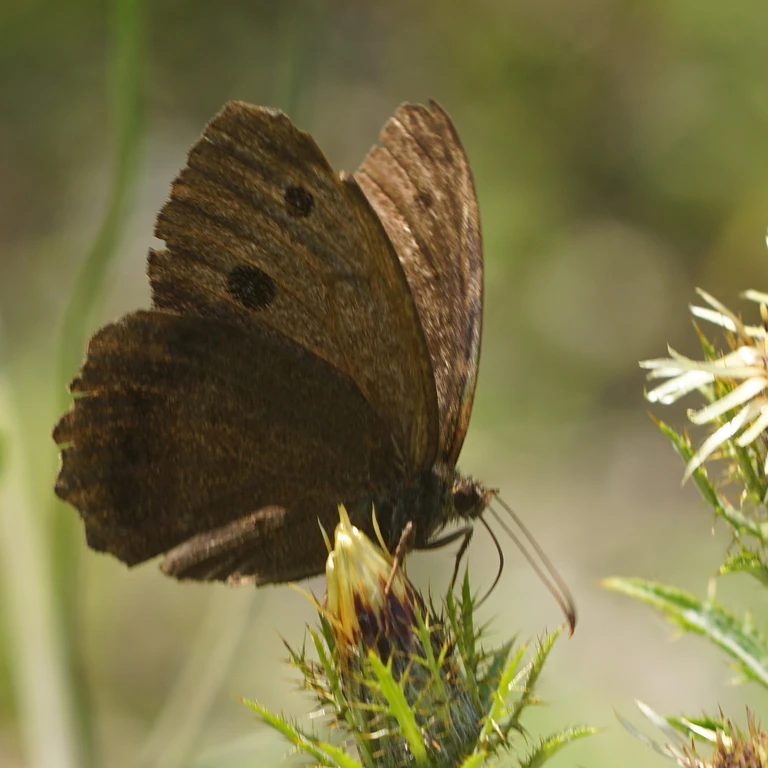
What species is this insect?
Minois dryas
